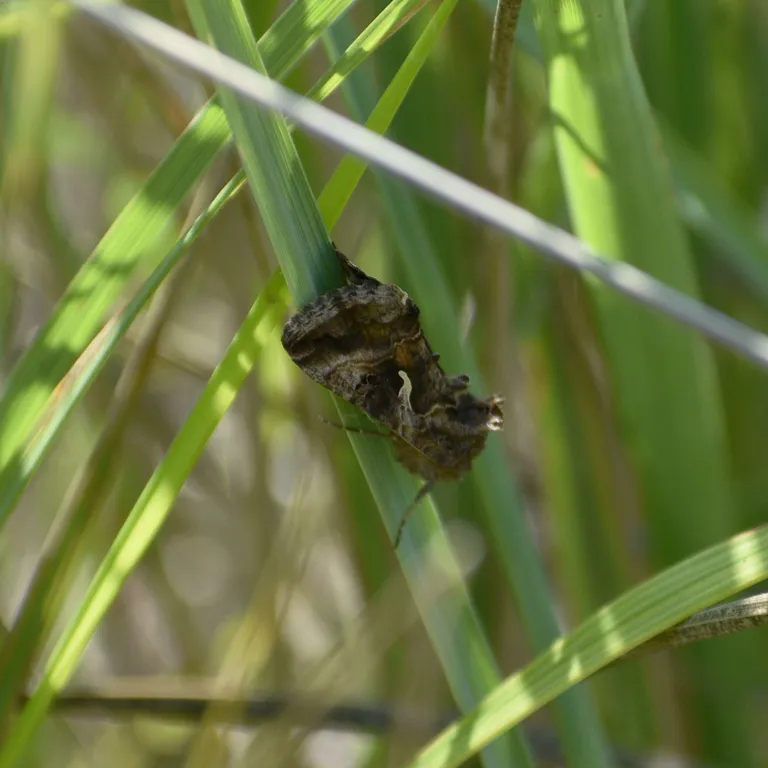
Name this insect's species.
Autographa gamma
